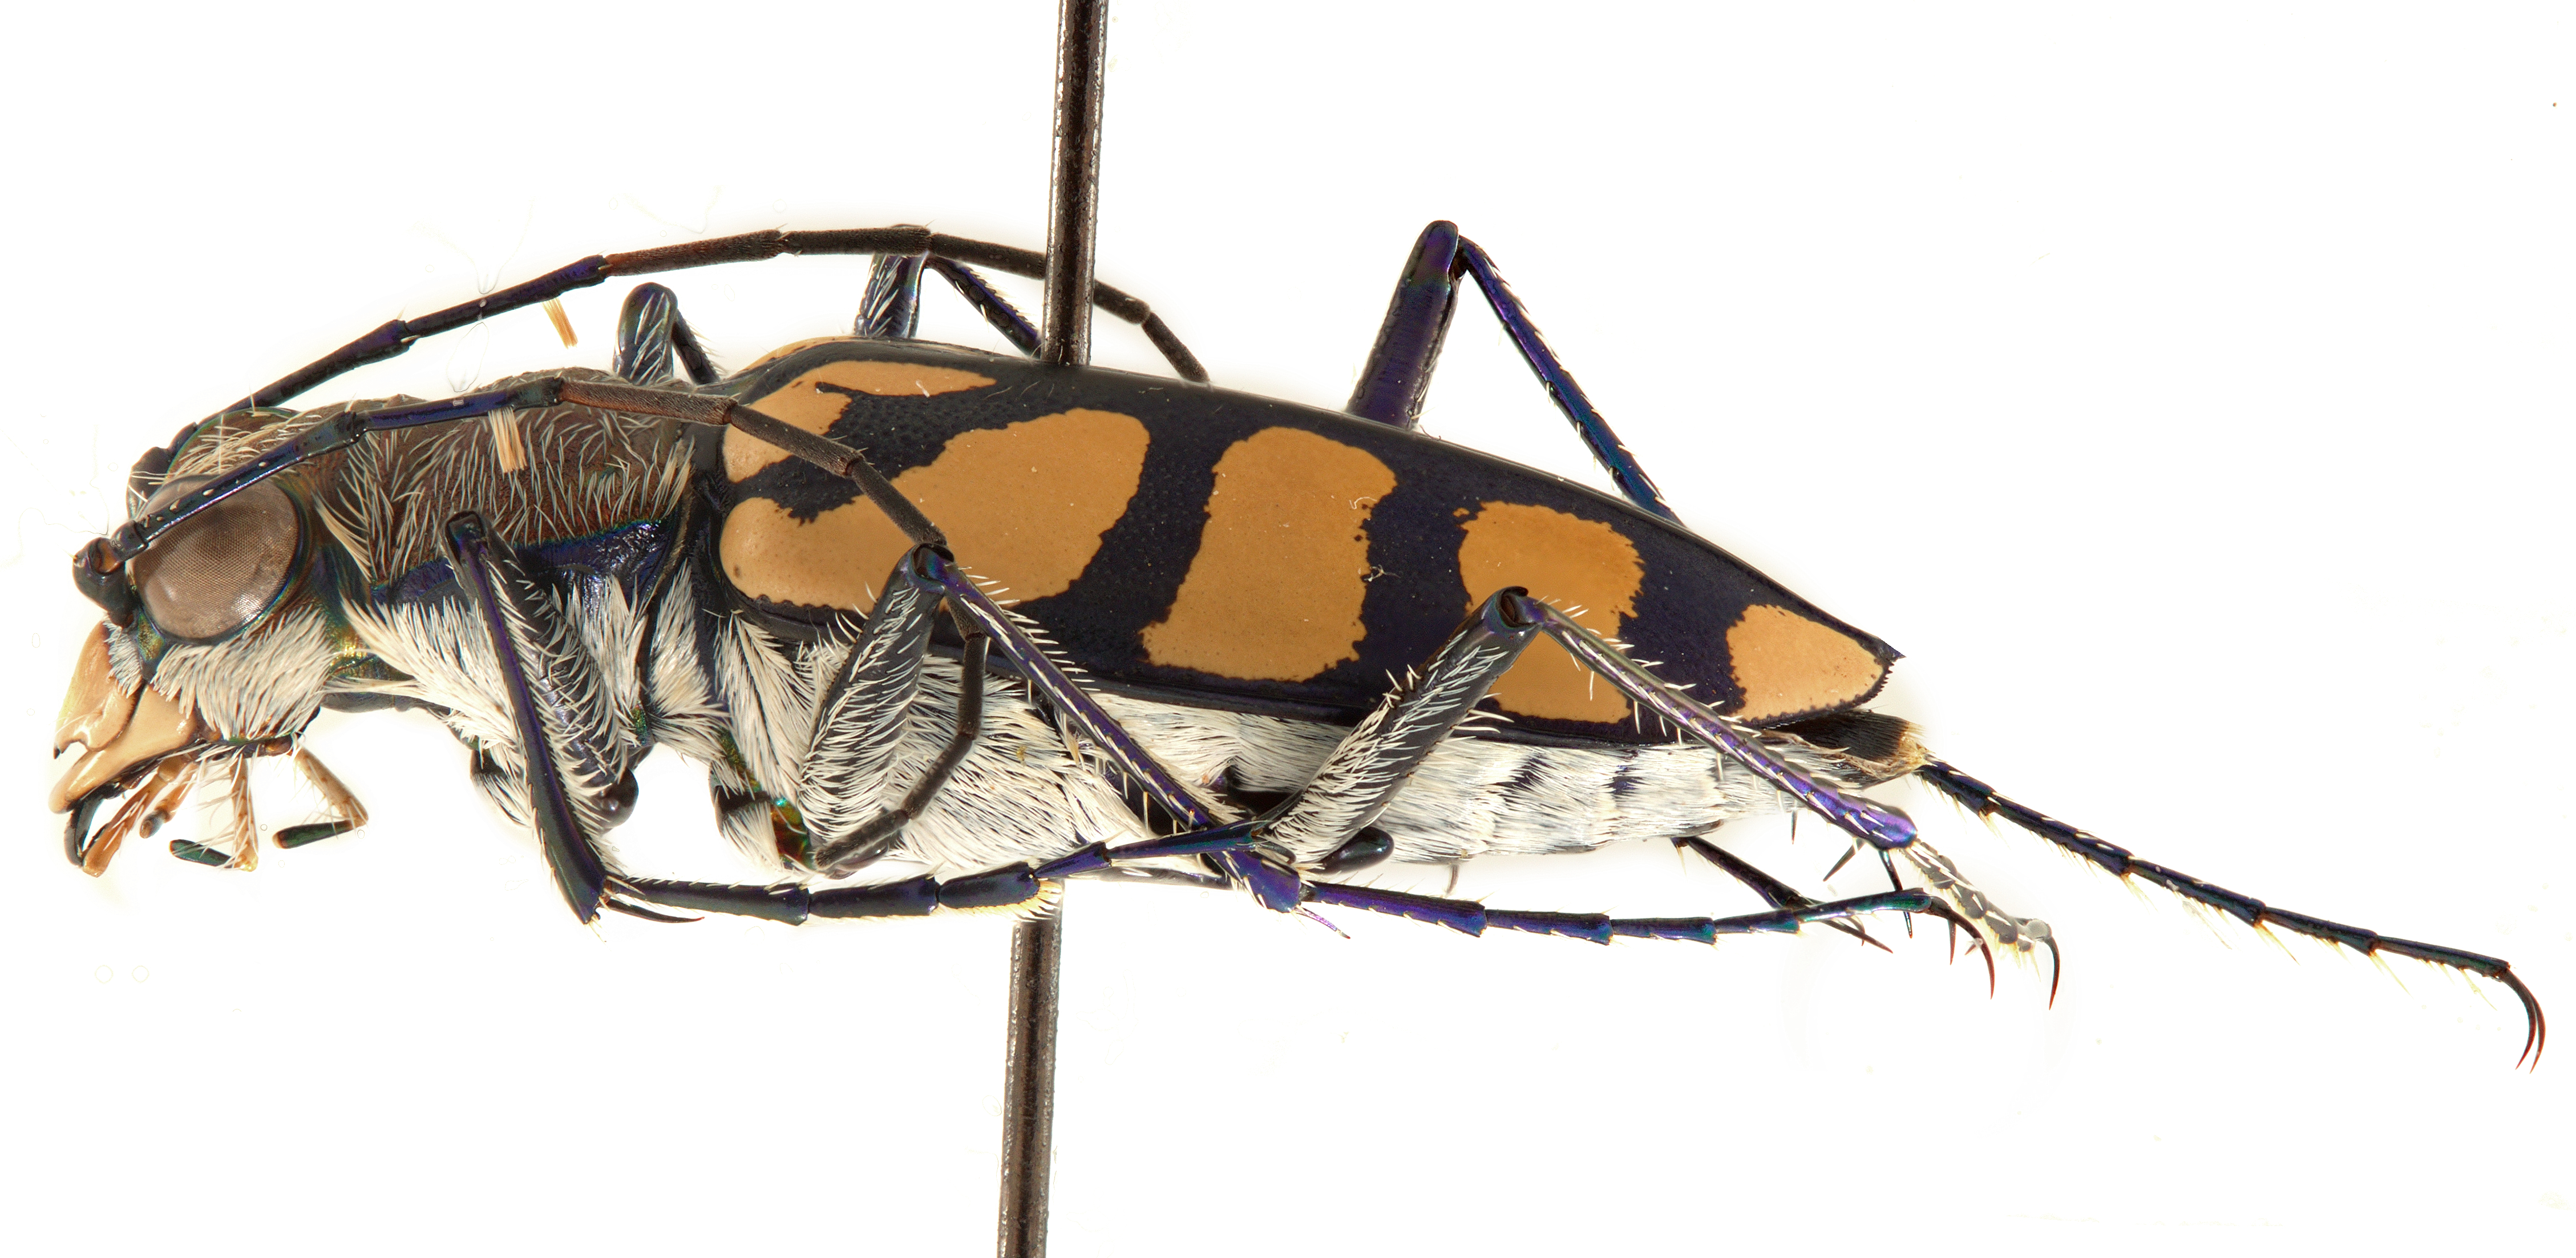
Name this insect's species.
Chaetodera regalis
